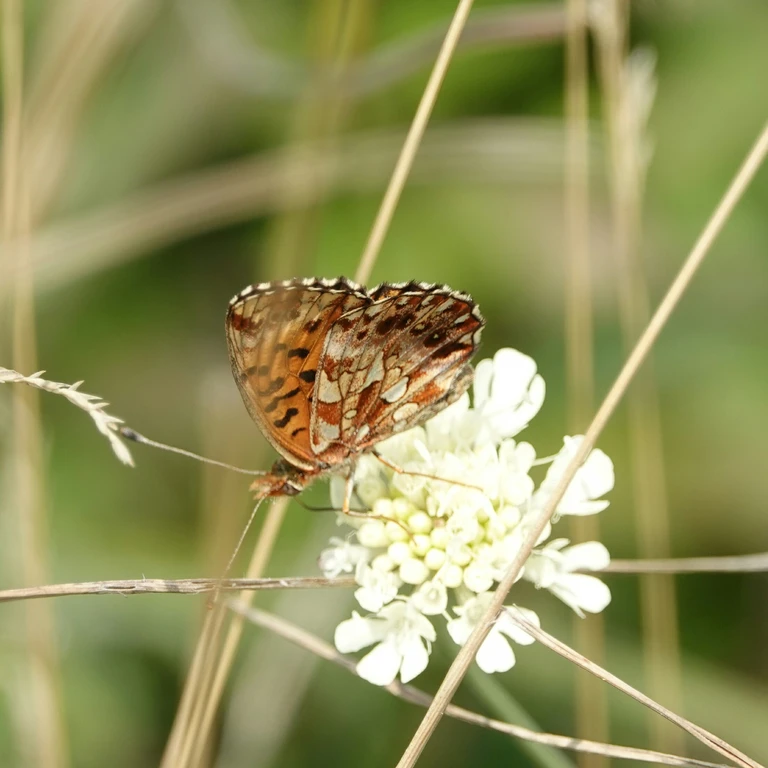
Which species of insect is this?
Boloria dia
